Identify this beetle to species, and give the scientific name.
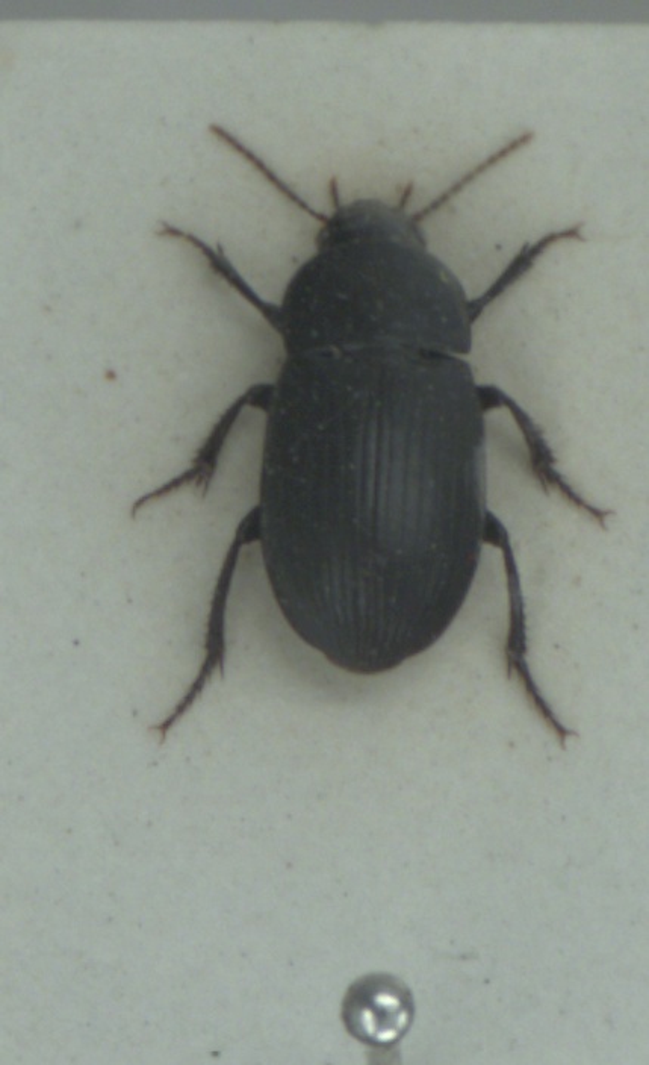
Harpalus serripes
